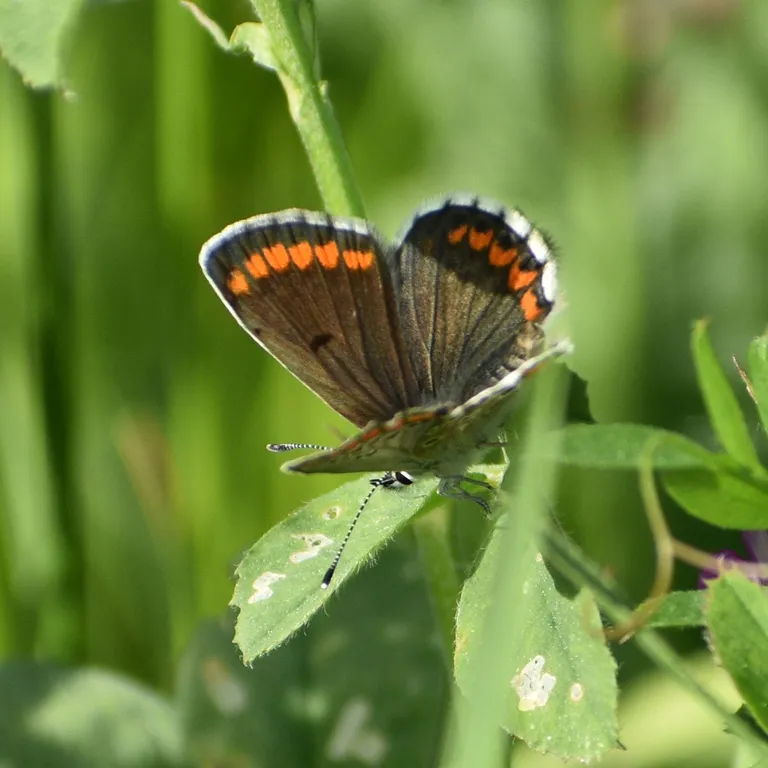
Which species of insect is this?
Aricia agestis/artaxerxes
